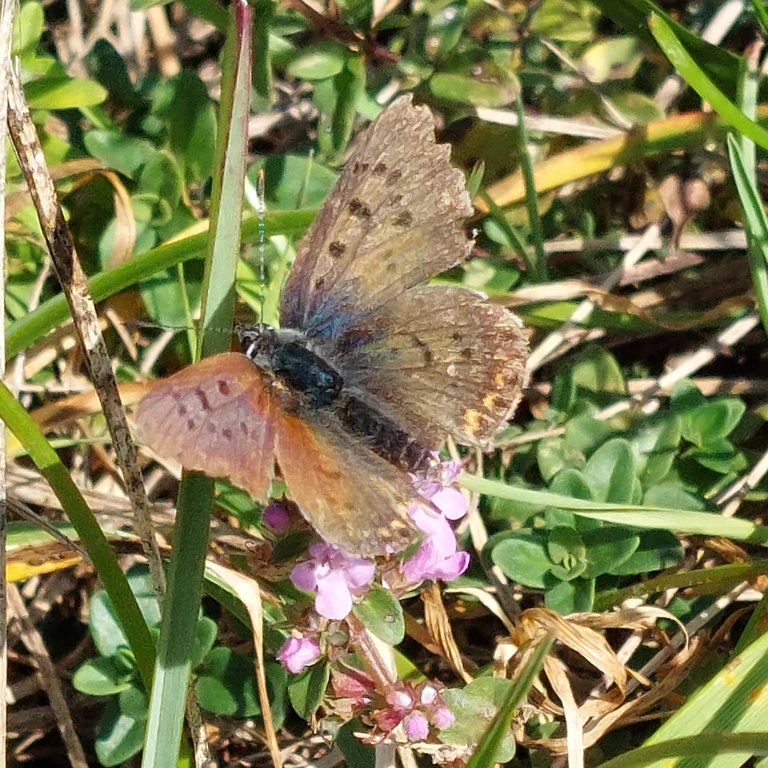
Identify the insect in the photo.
Lycaena tityrus (also Loweia tityrus)
